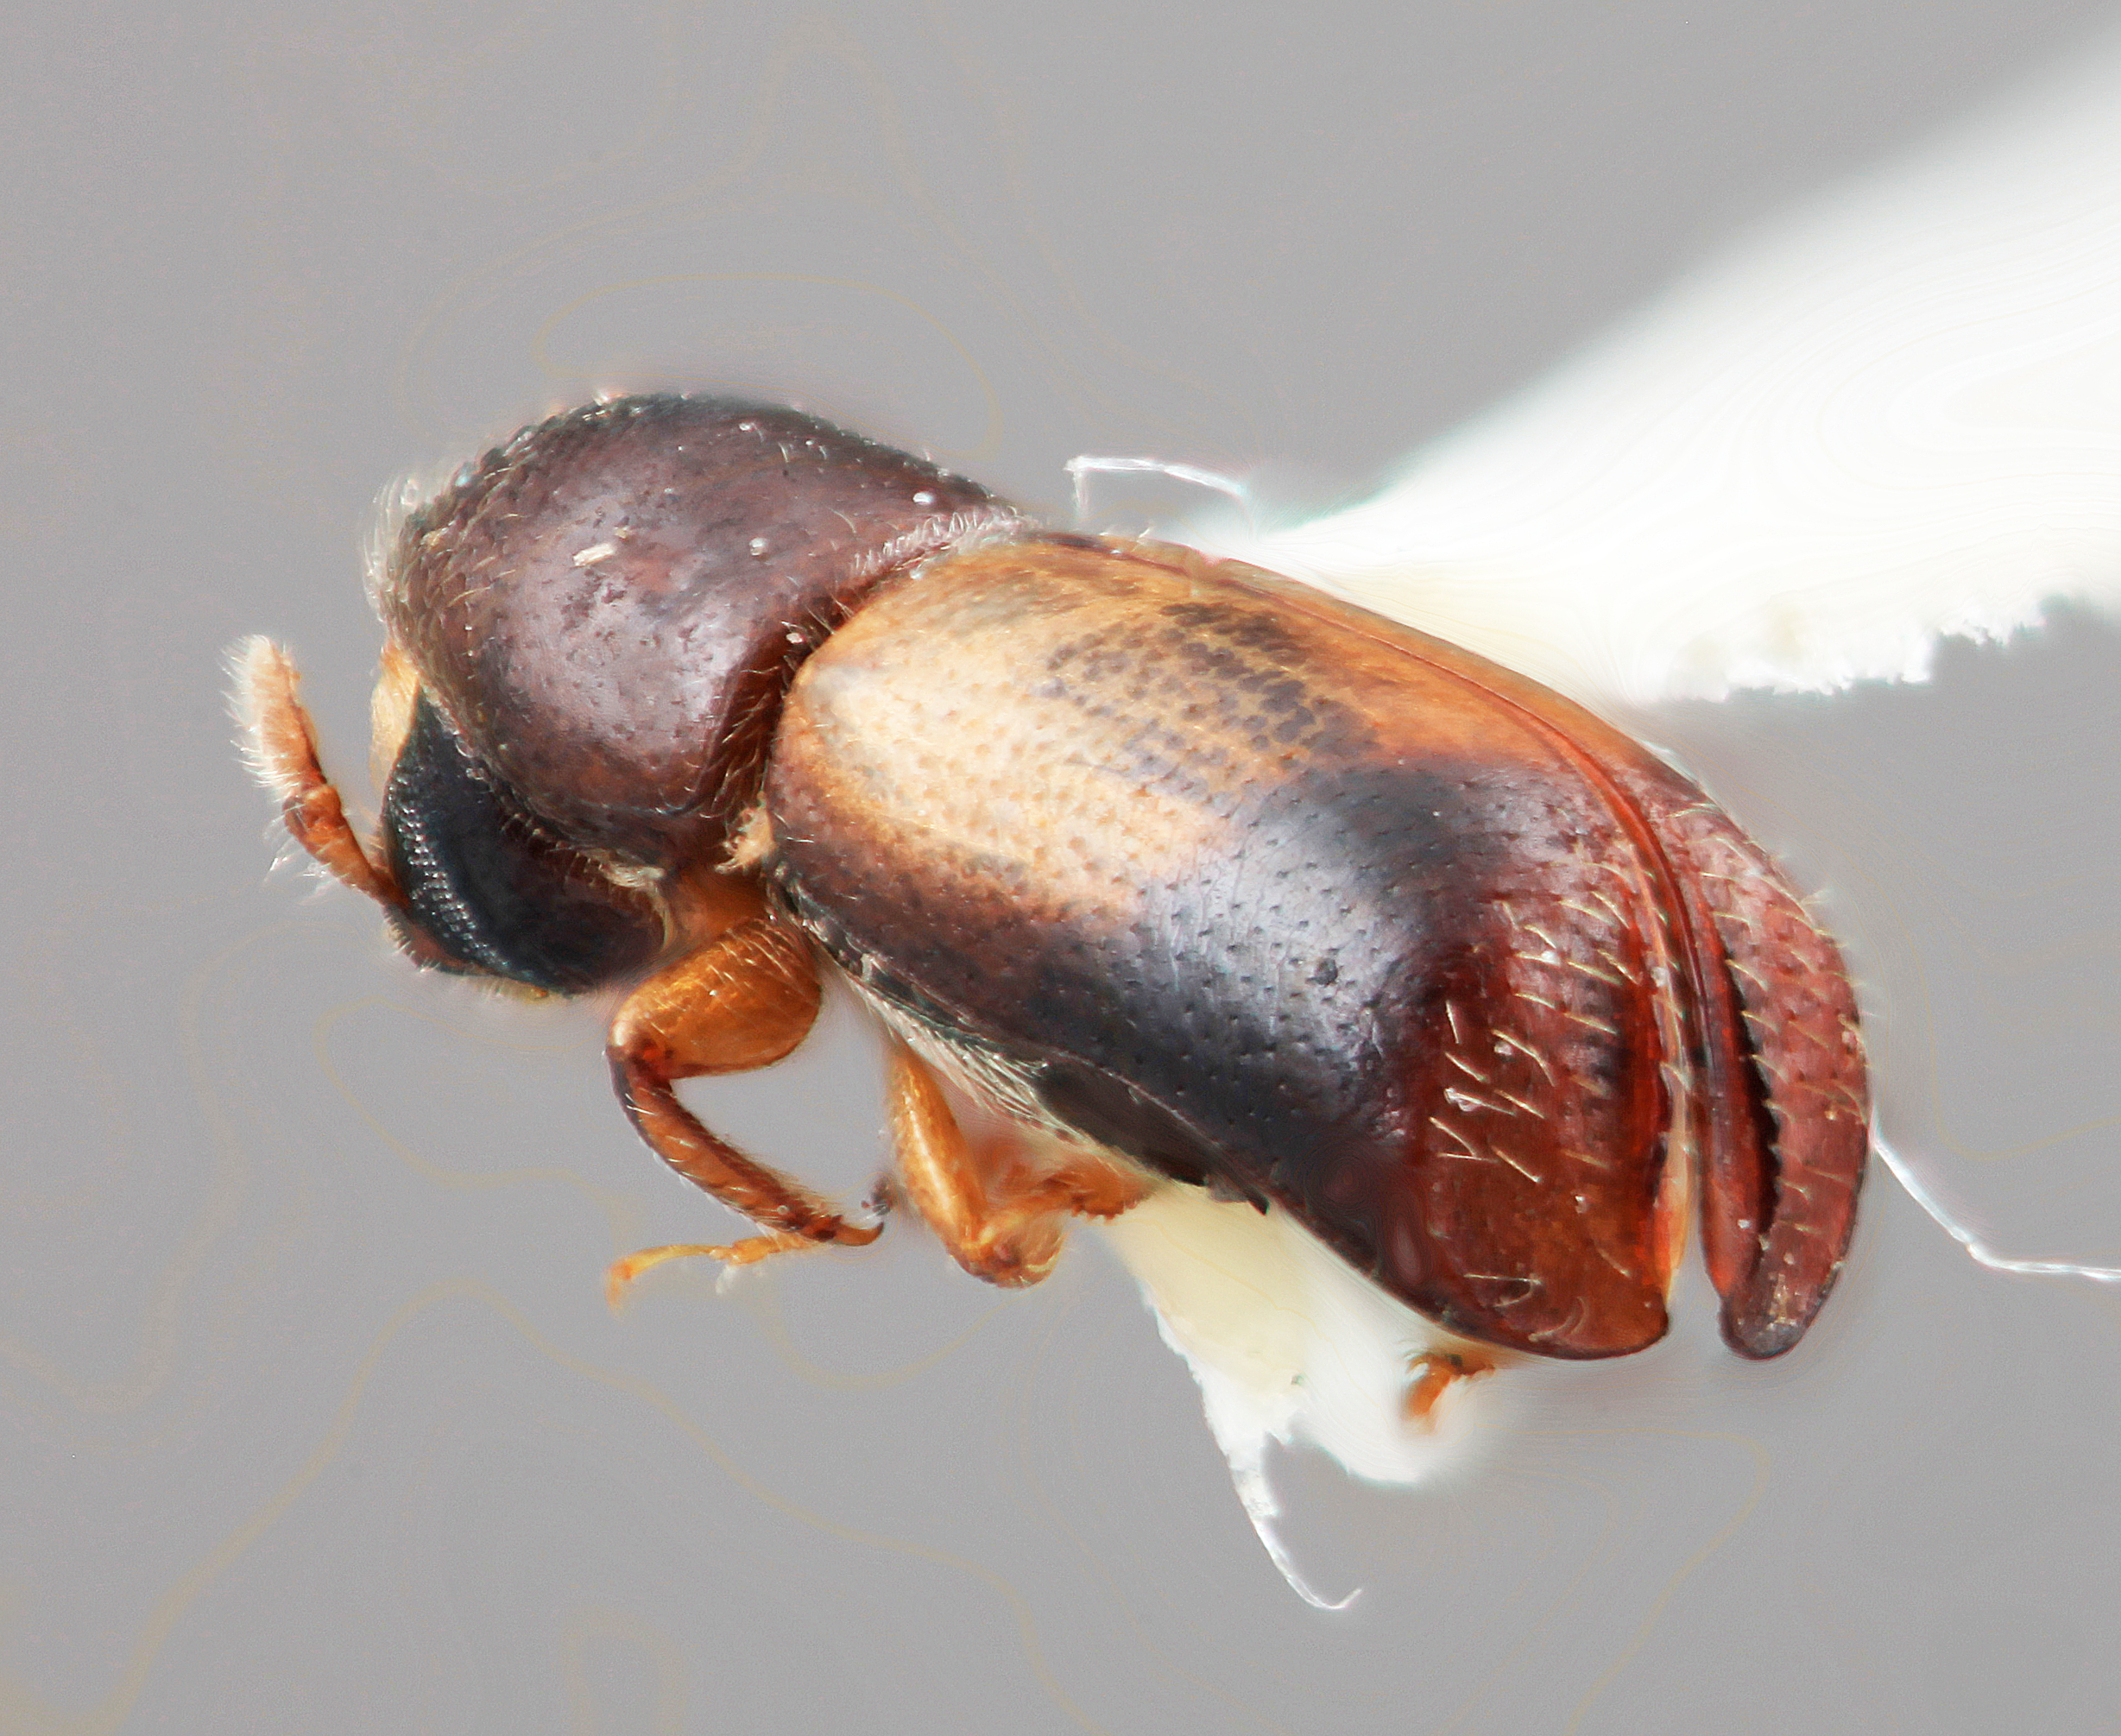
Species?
Corthylus subserratus
